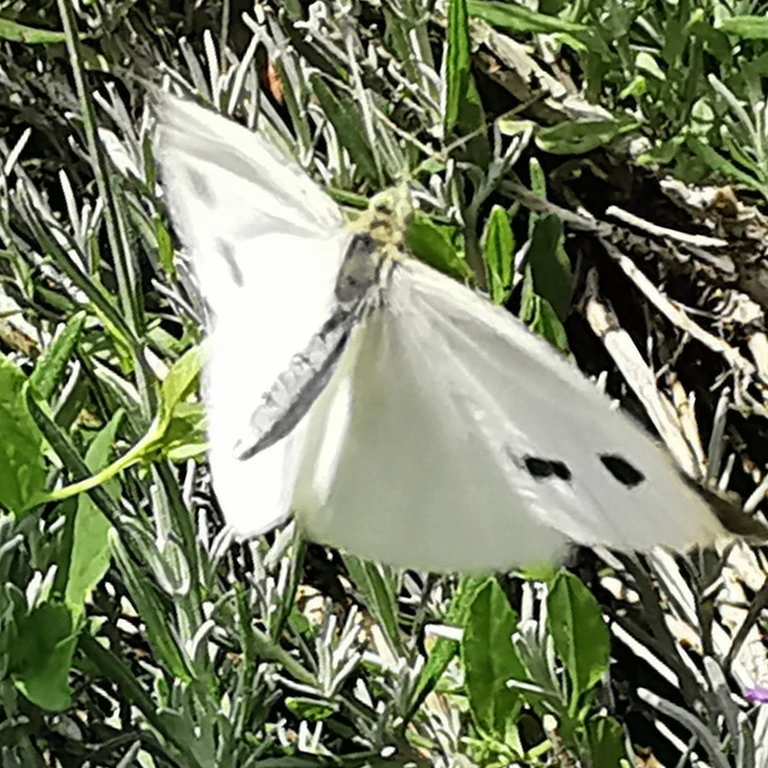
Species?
Pieris rapae
